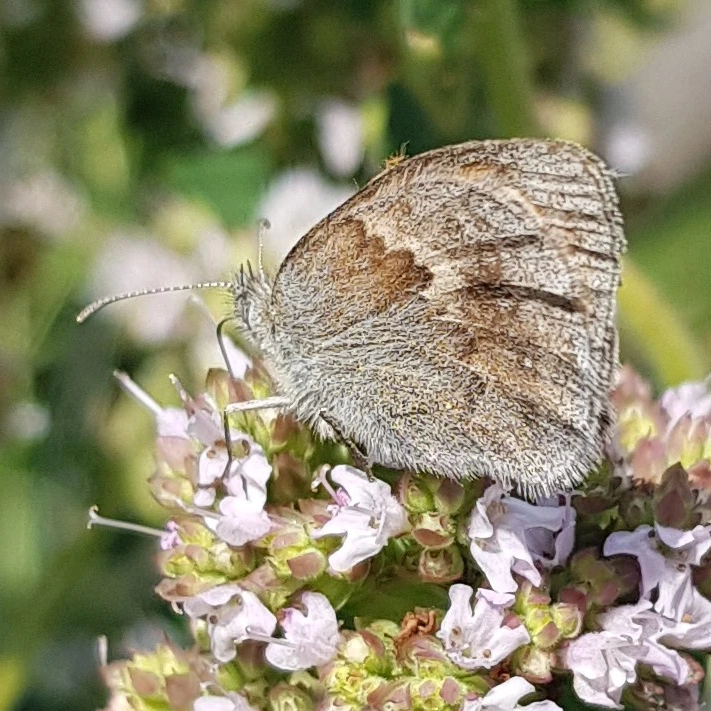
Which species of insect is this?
Coenonympha pamphilus
